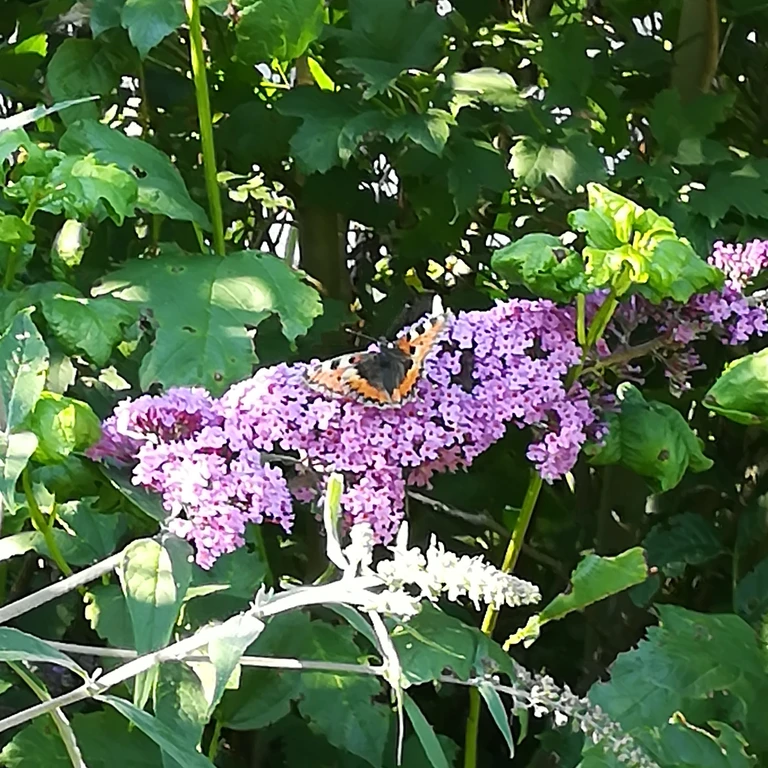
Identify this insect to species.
Aglais urticae
